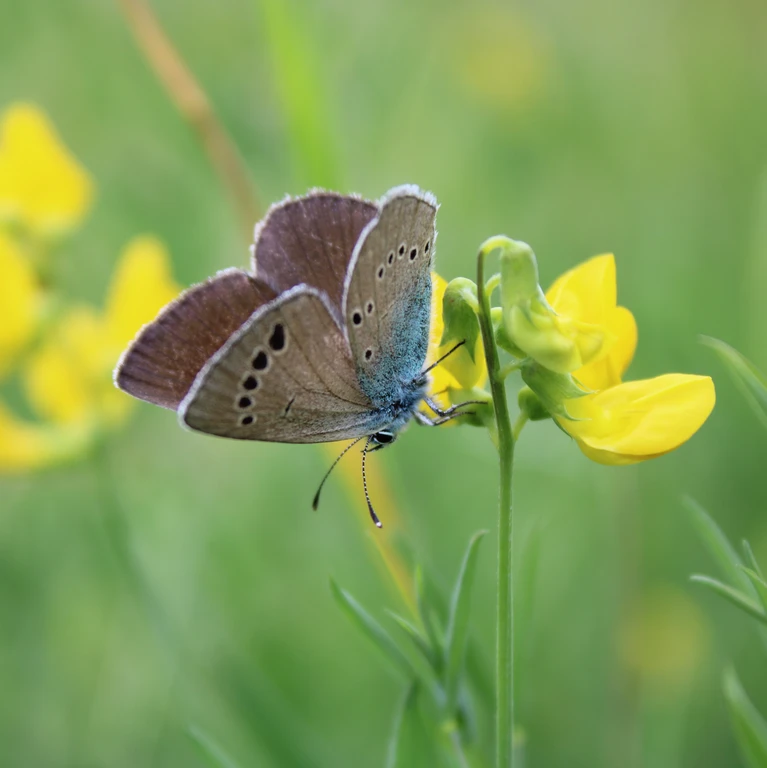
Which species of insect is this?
Glaucopsyche alexis
